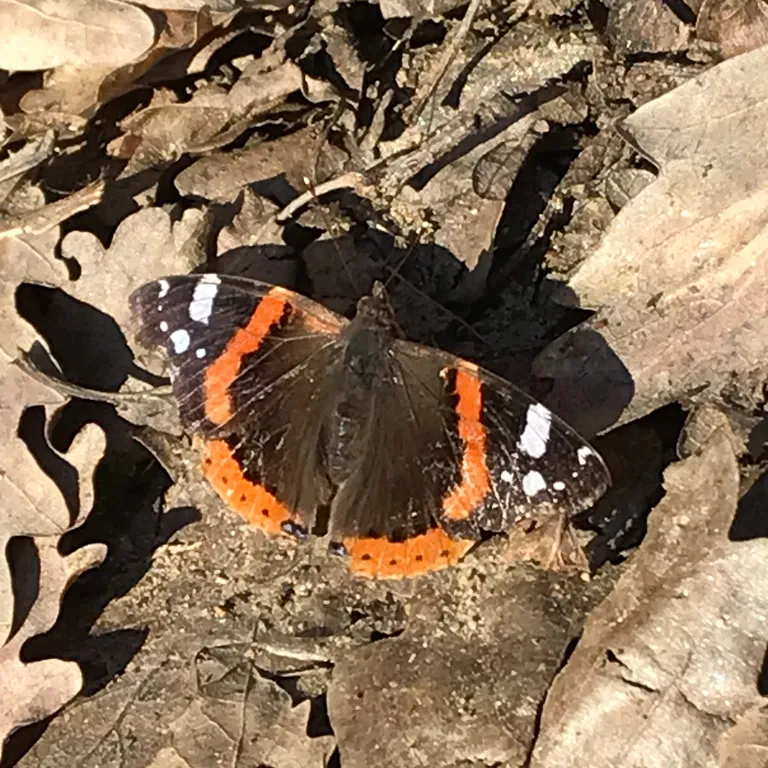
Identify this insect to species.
Vanessa atalanta
